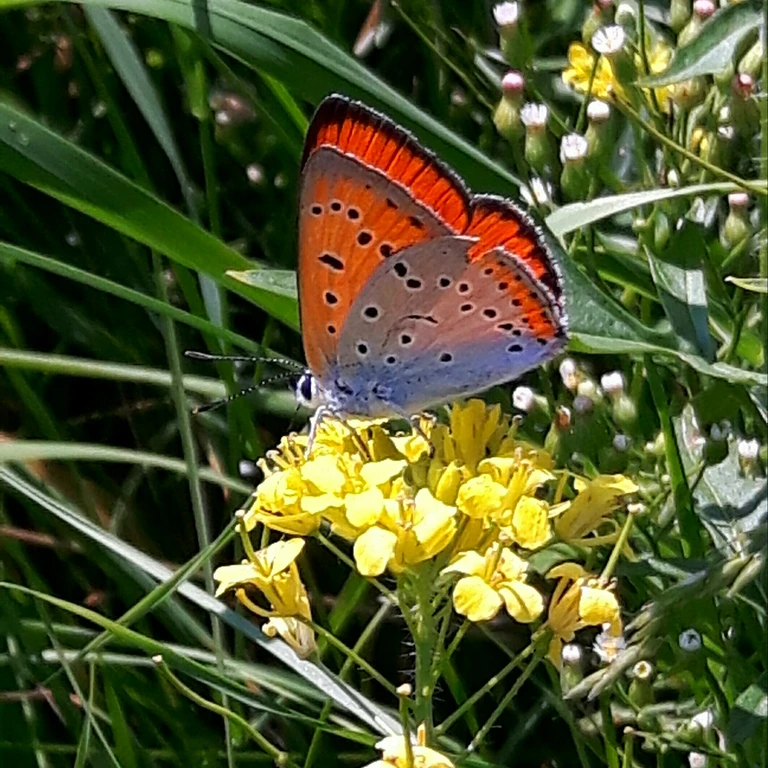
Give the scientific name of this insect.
Lycaena dispar
